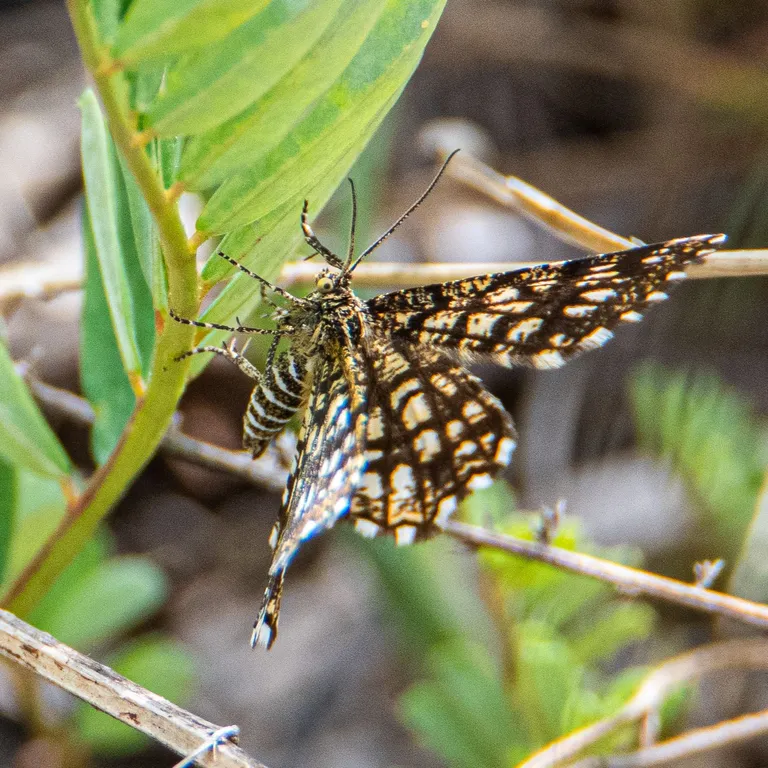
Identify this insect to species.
Chiasmia clathrata
